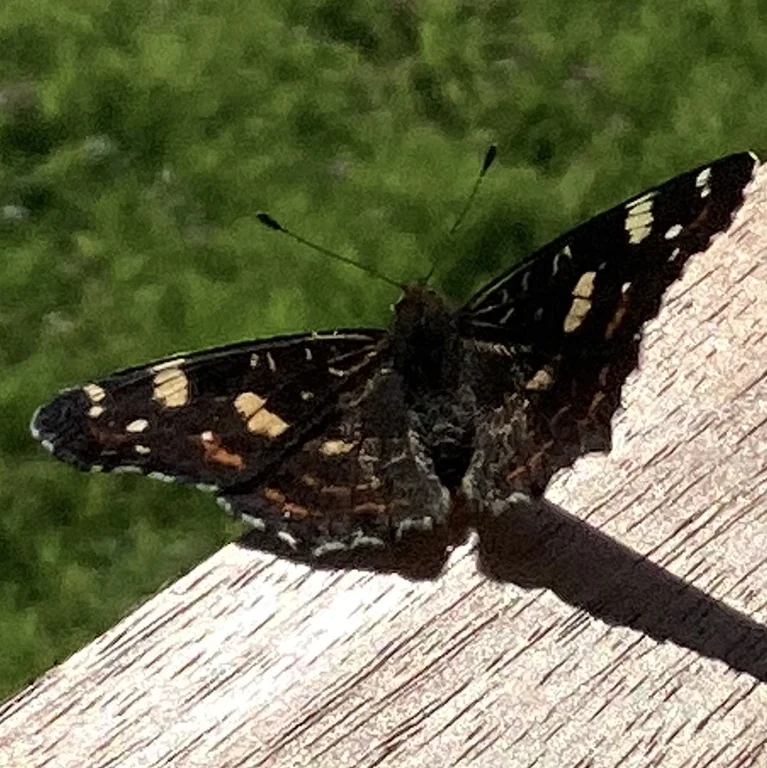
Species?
Araschnia levana
